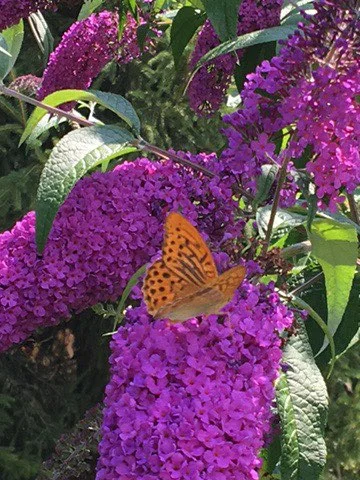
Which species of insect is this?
Argynnis paphia
